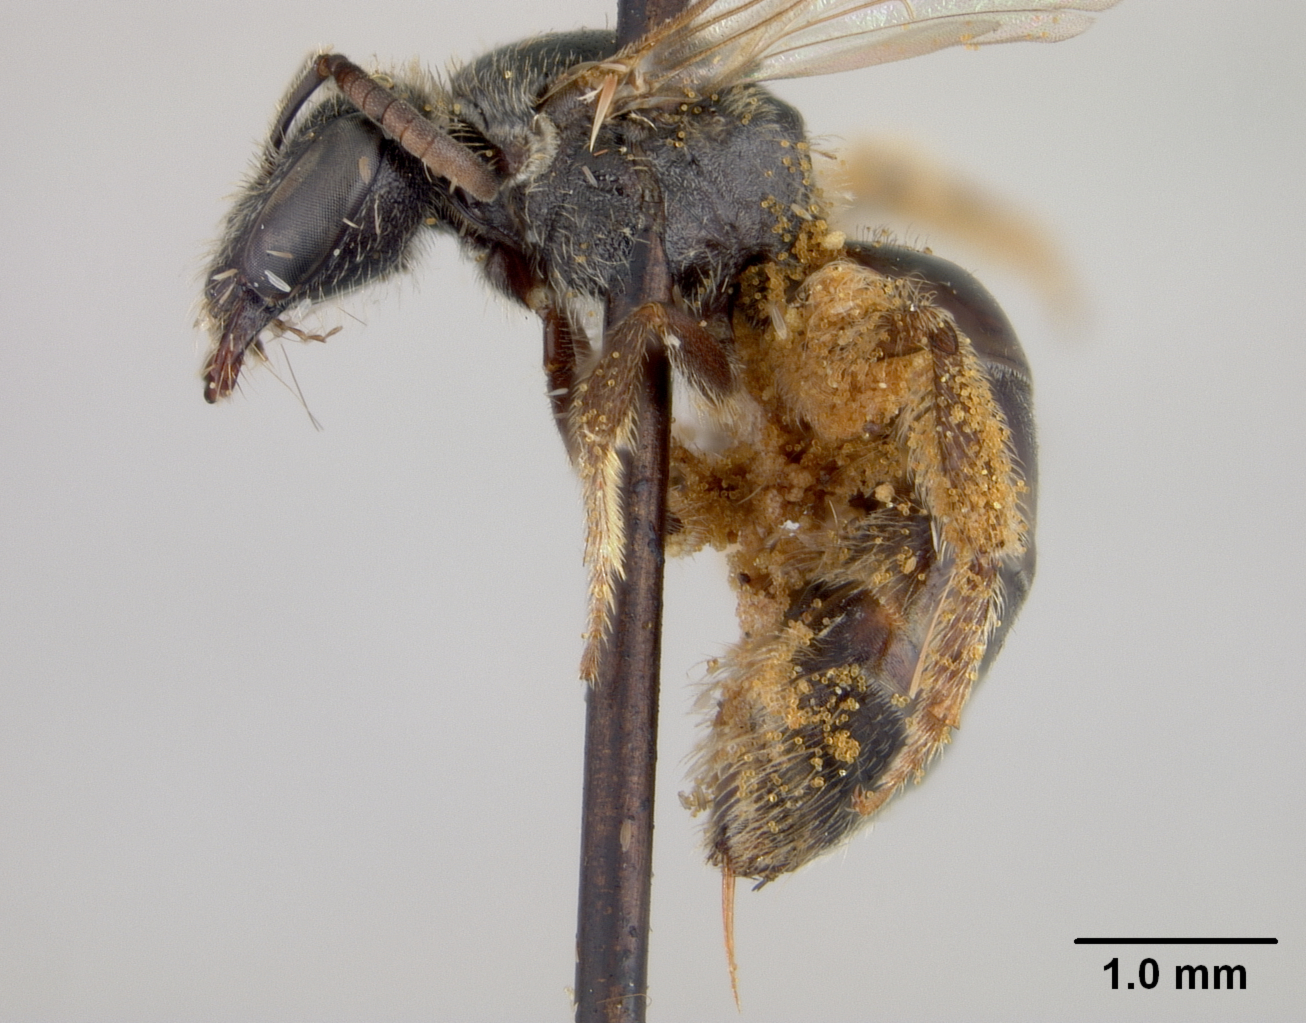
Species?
Halictus tutihensis
